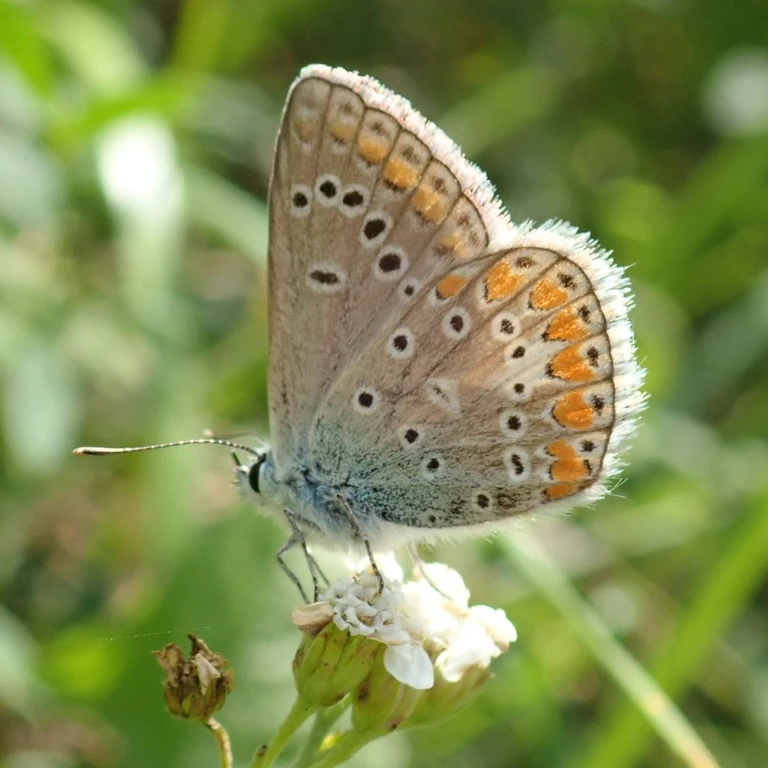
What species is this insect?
Polyommatus thersites
